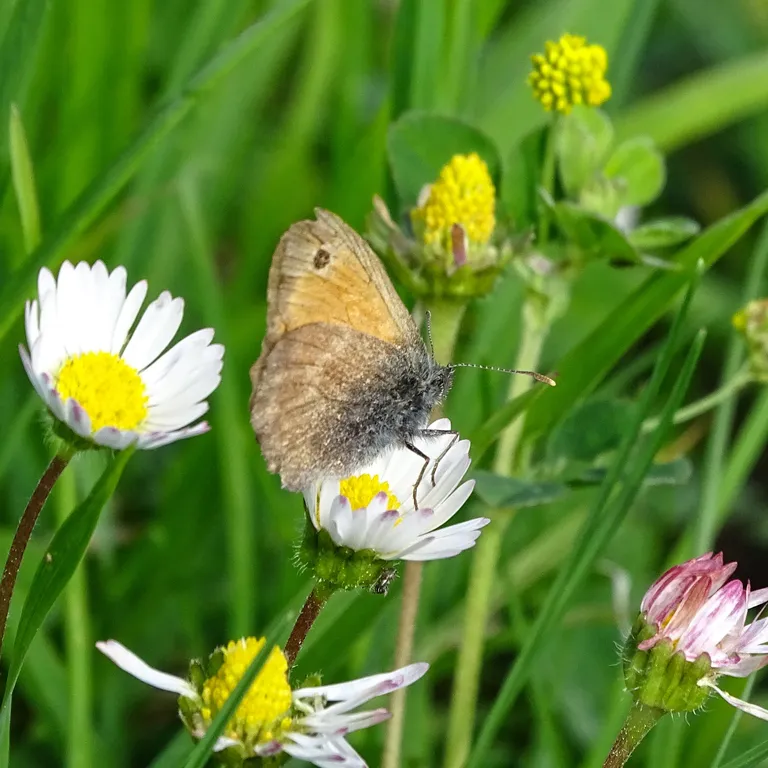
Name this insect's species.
Coenonympha pamphilus
